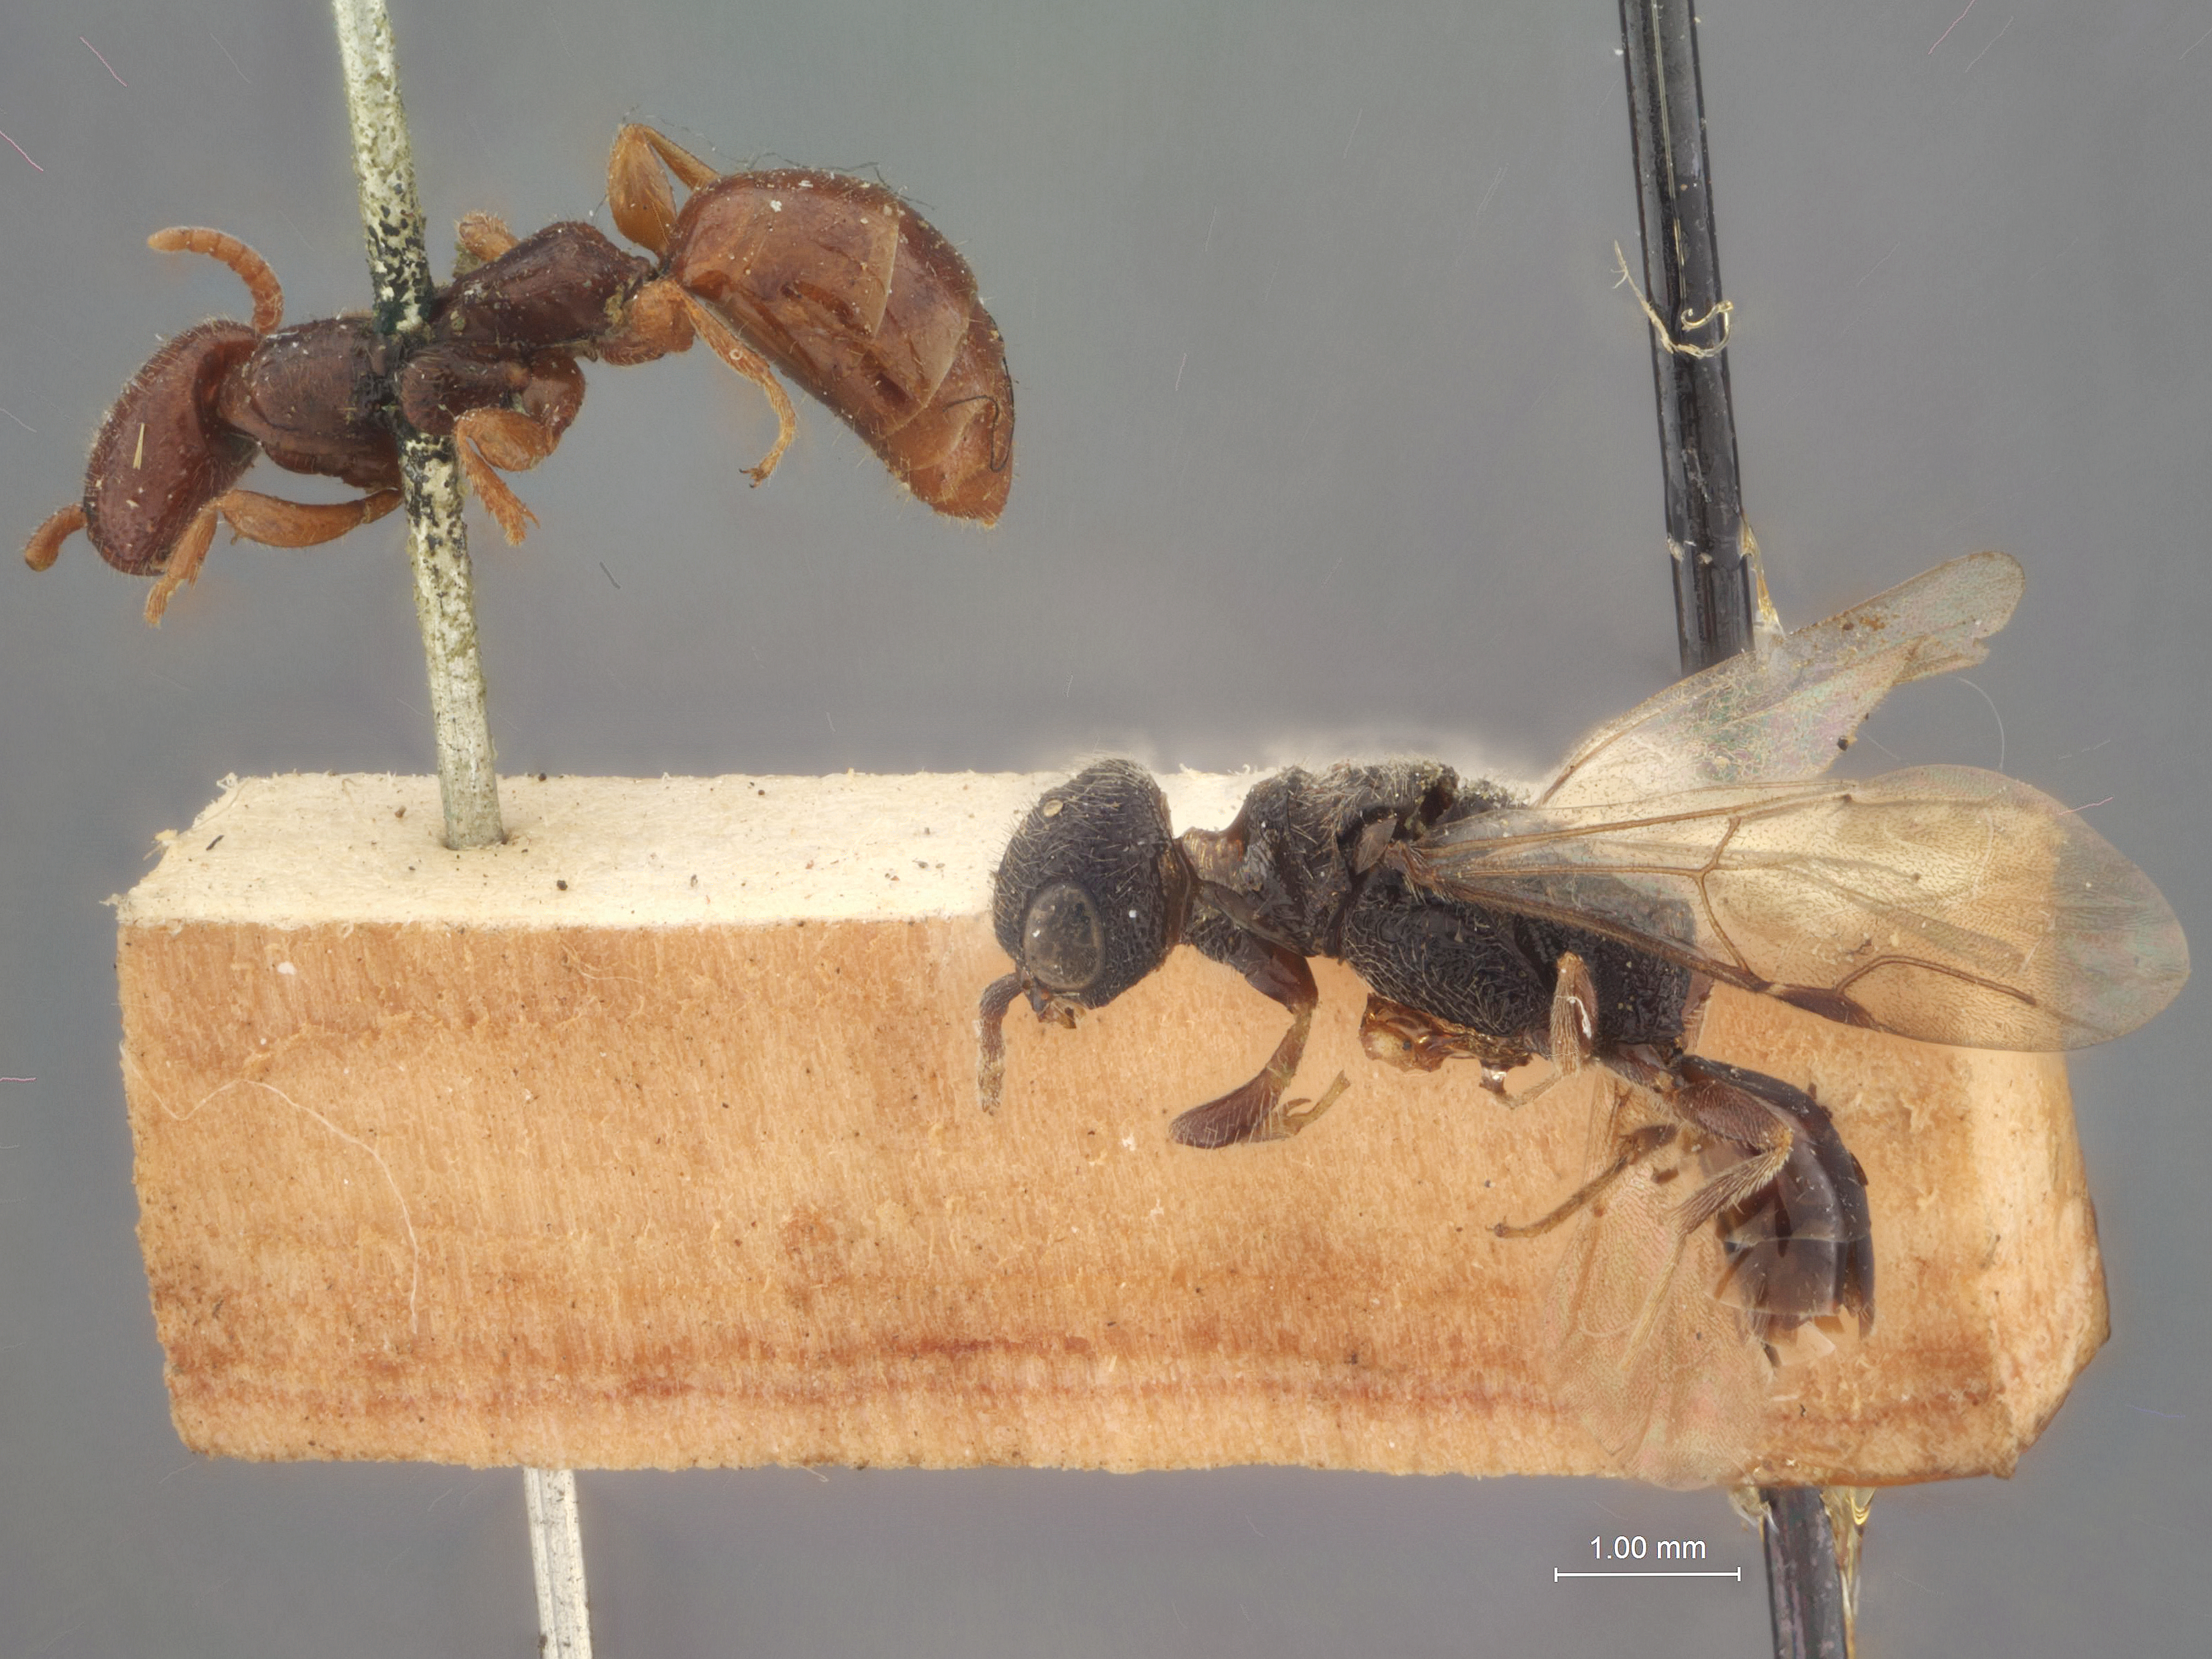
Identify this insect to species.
Pristocera bridwelli
